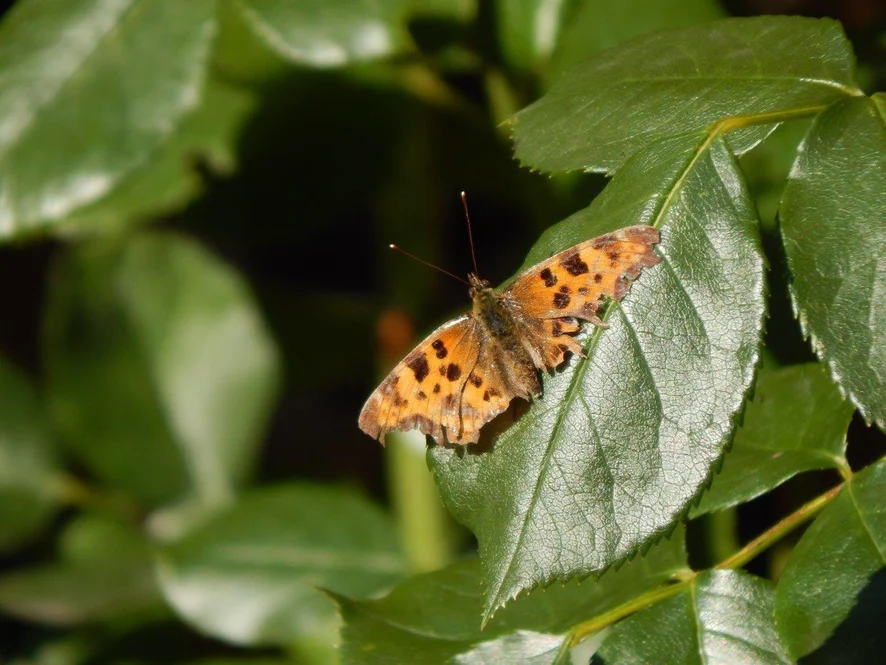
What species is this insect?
Polygonia c-album
